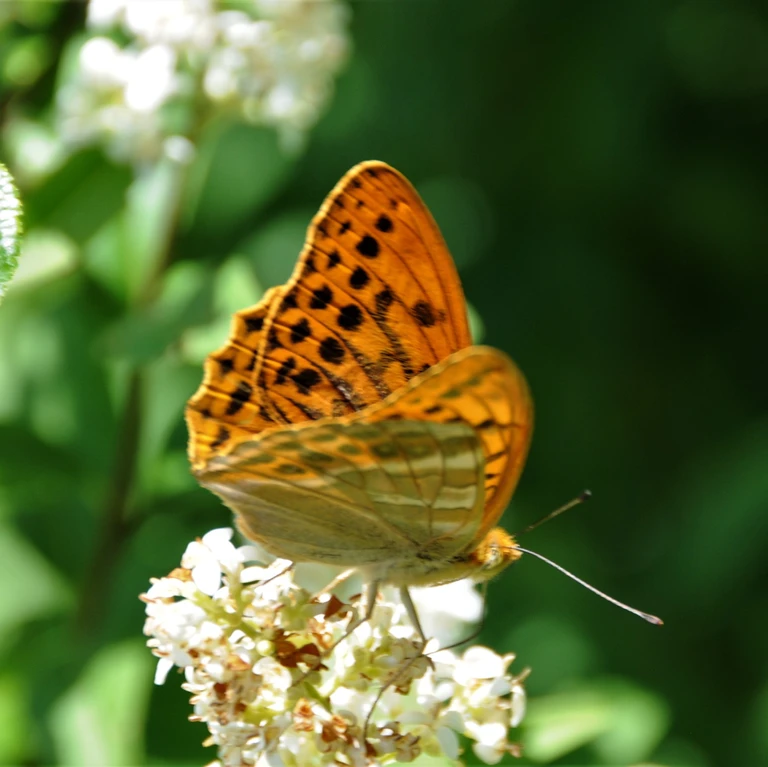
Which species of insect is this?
Argynnis paphia
